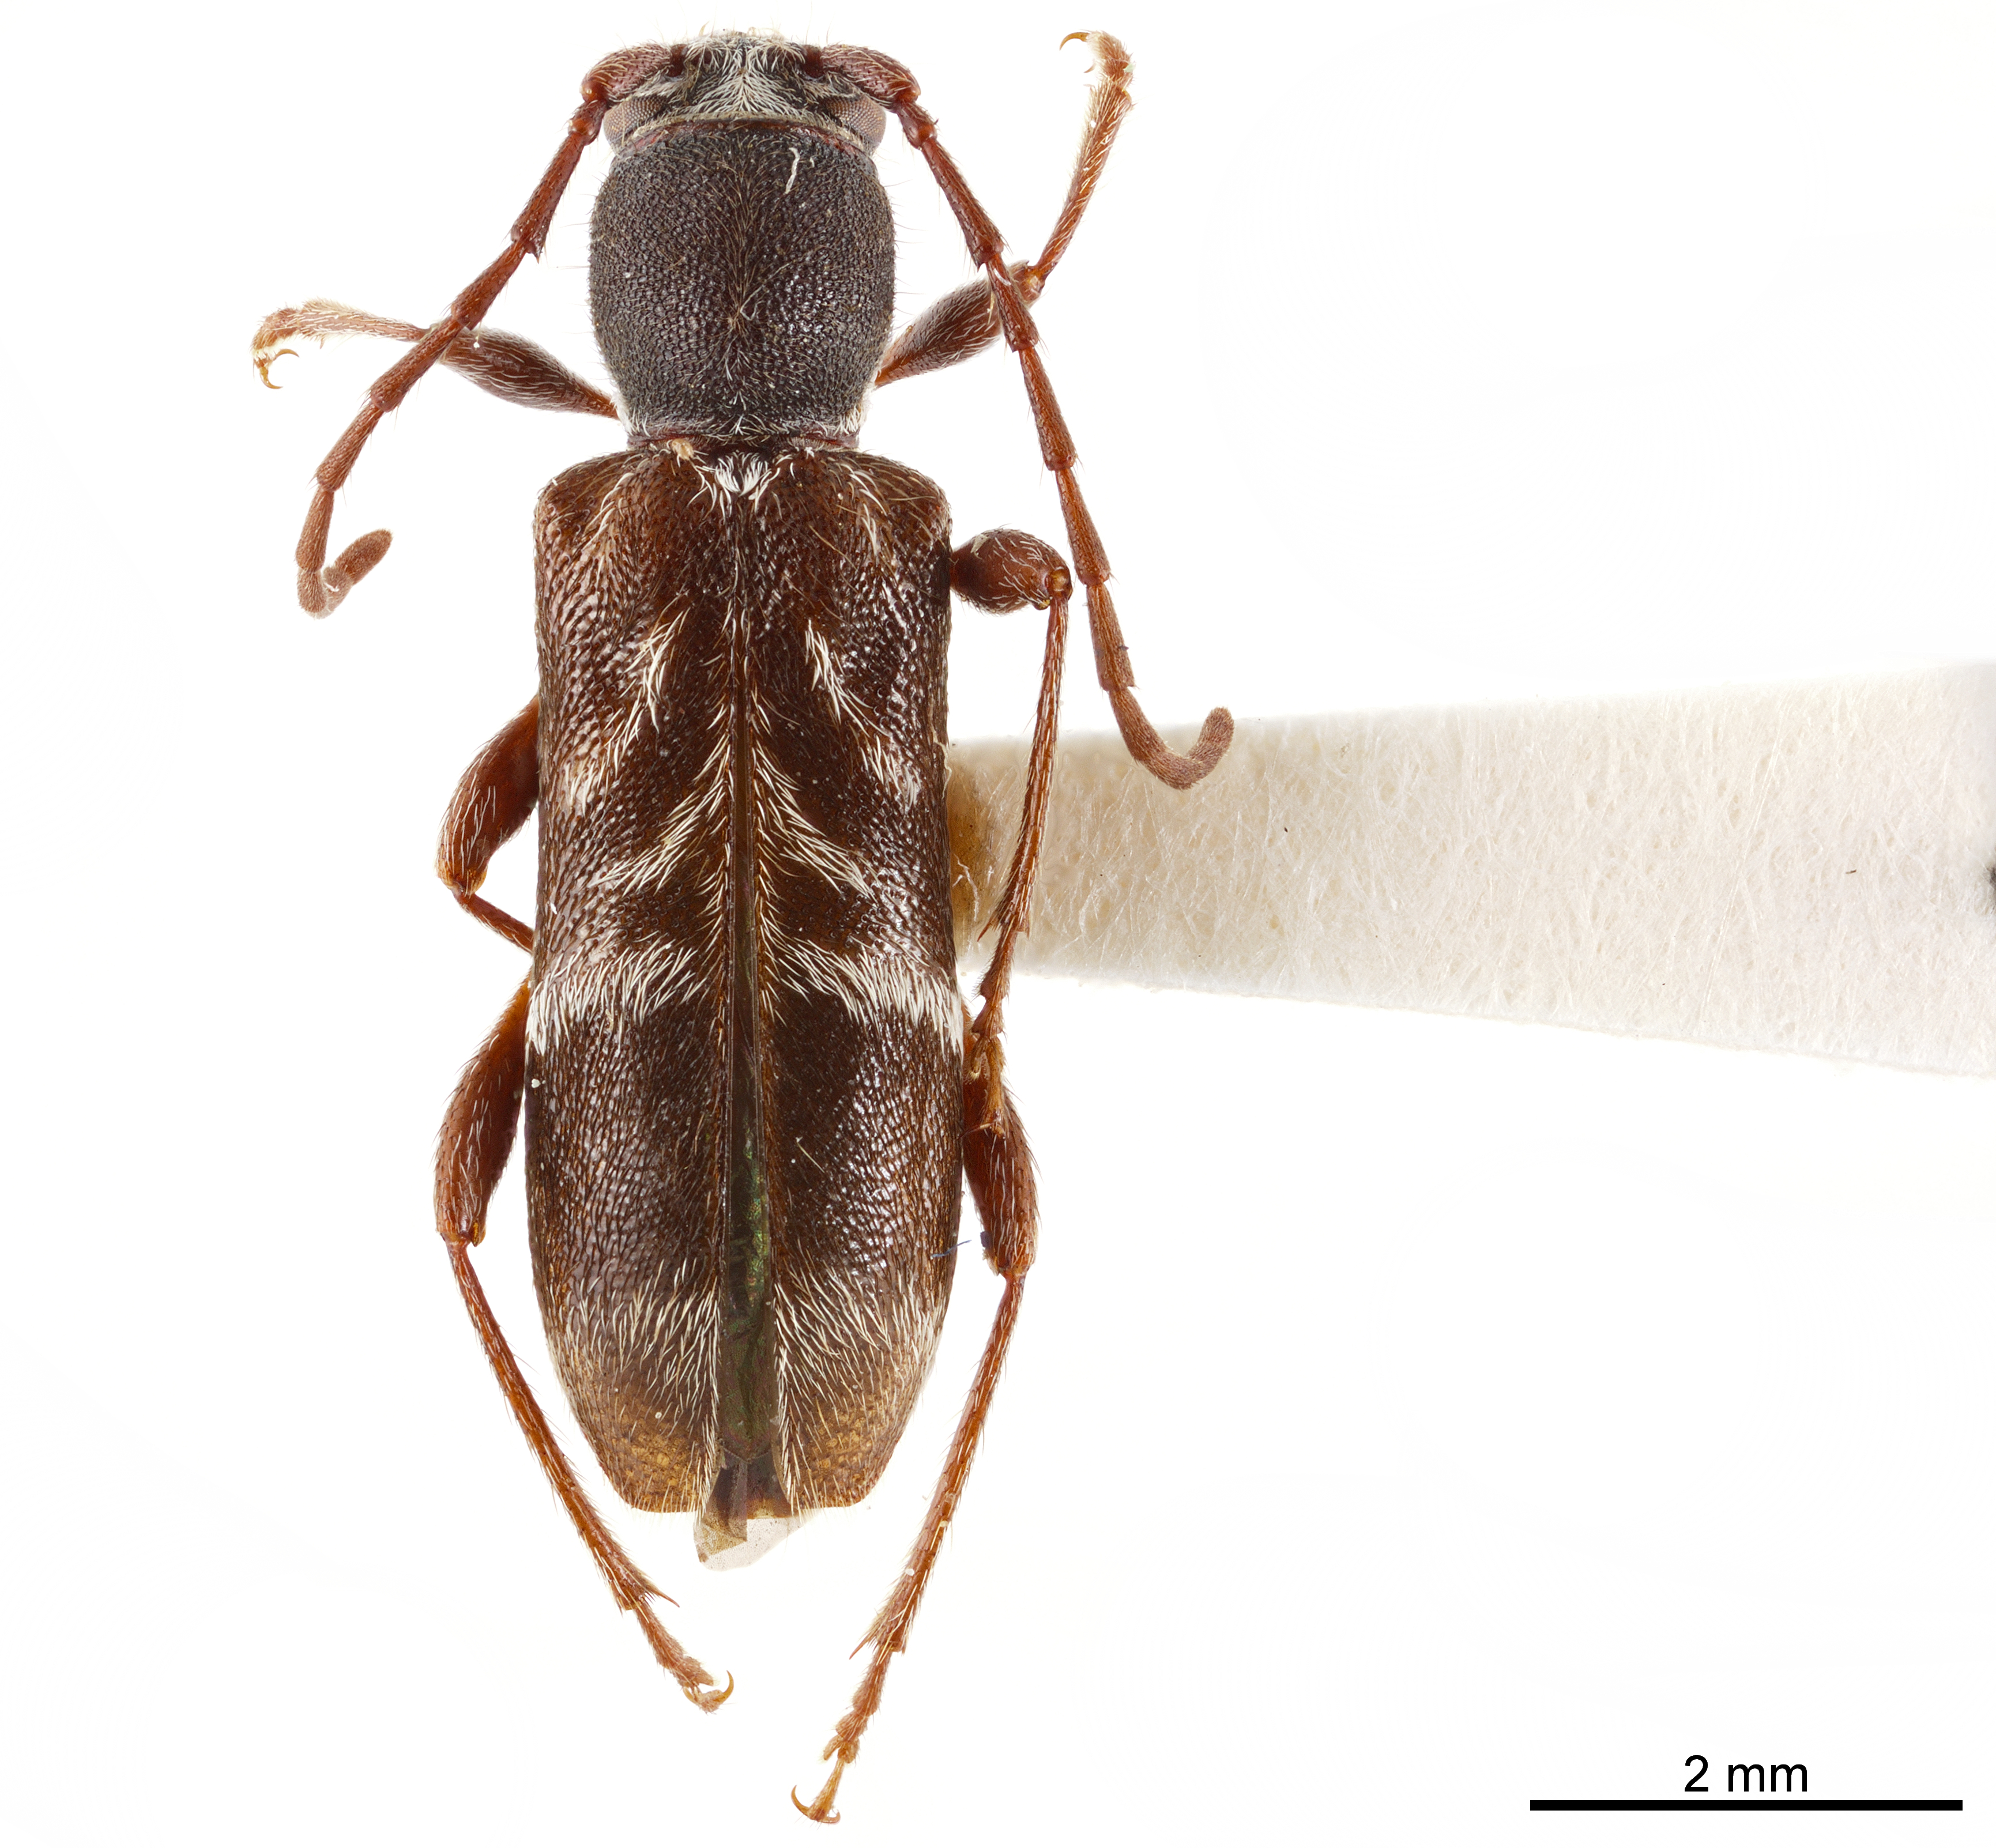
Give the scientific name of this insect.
Microclytus compressicollis
